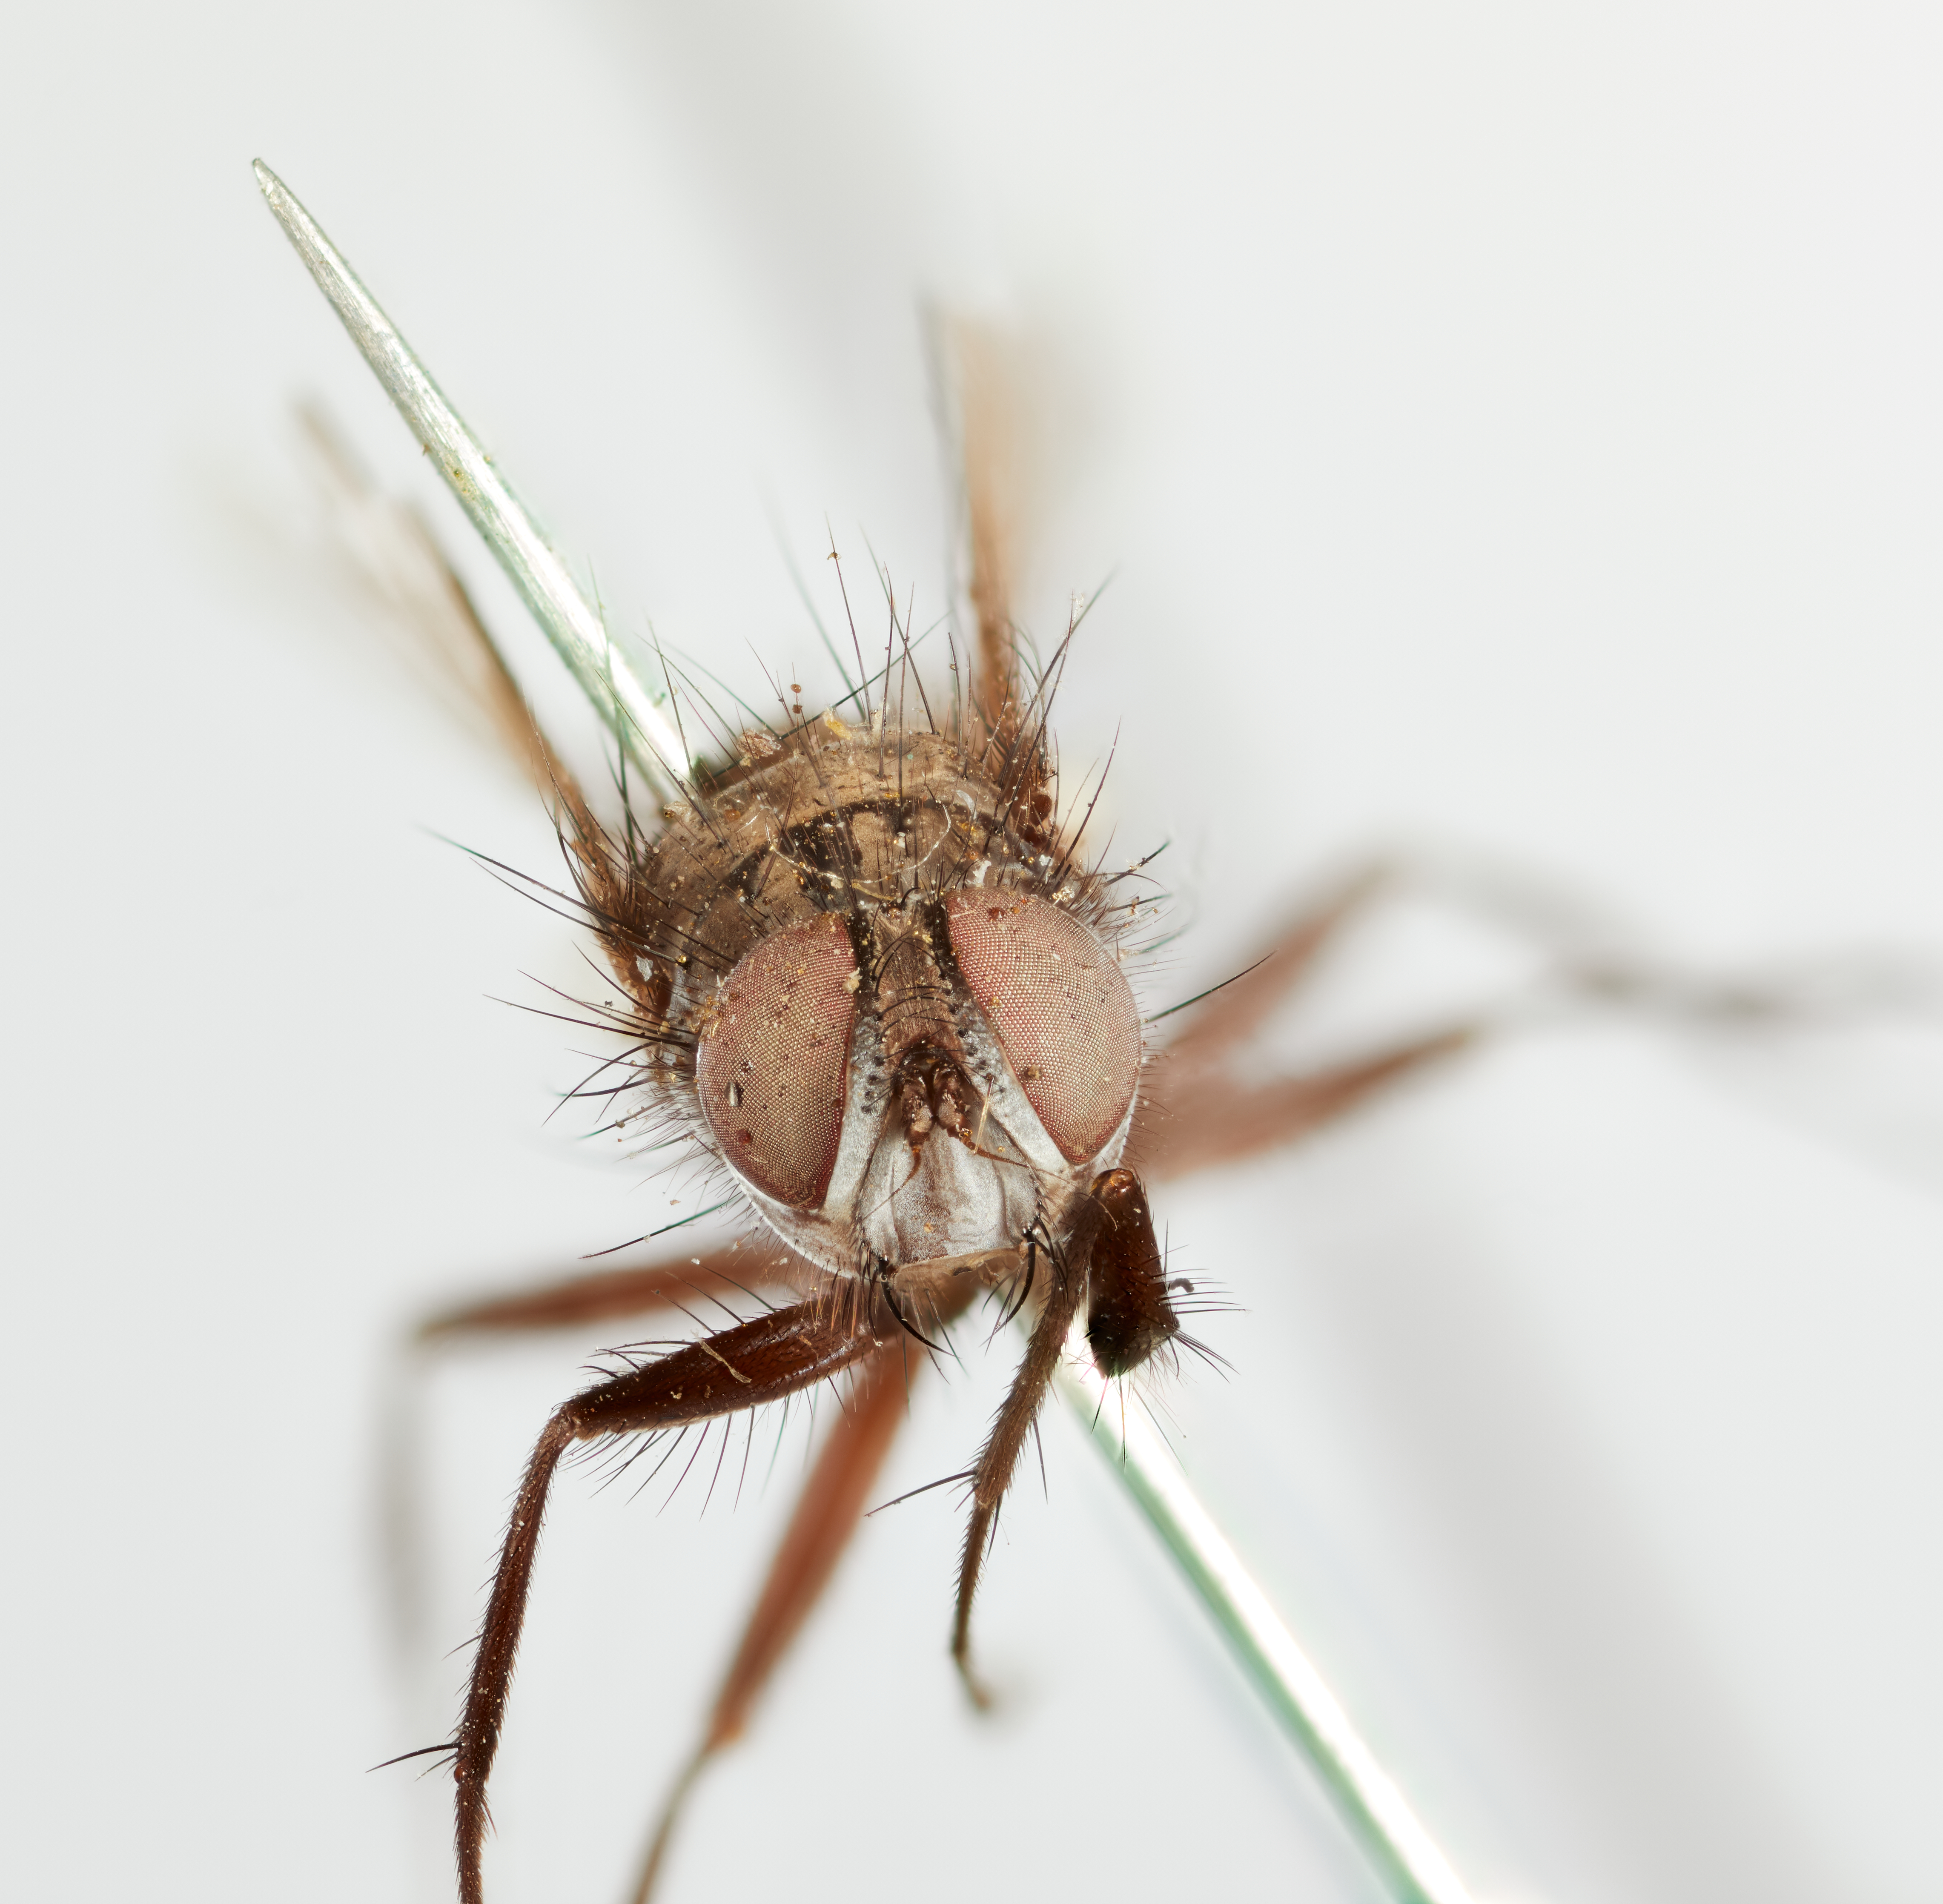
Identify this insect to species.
Protoporia galerucae
